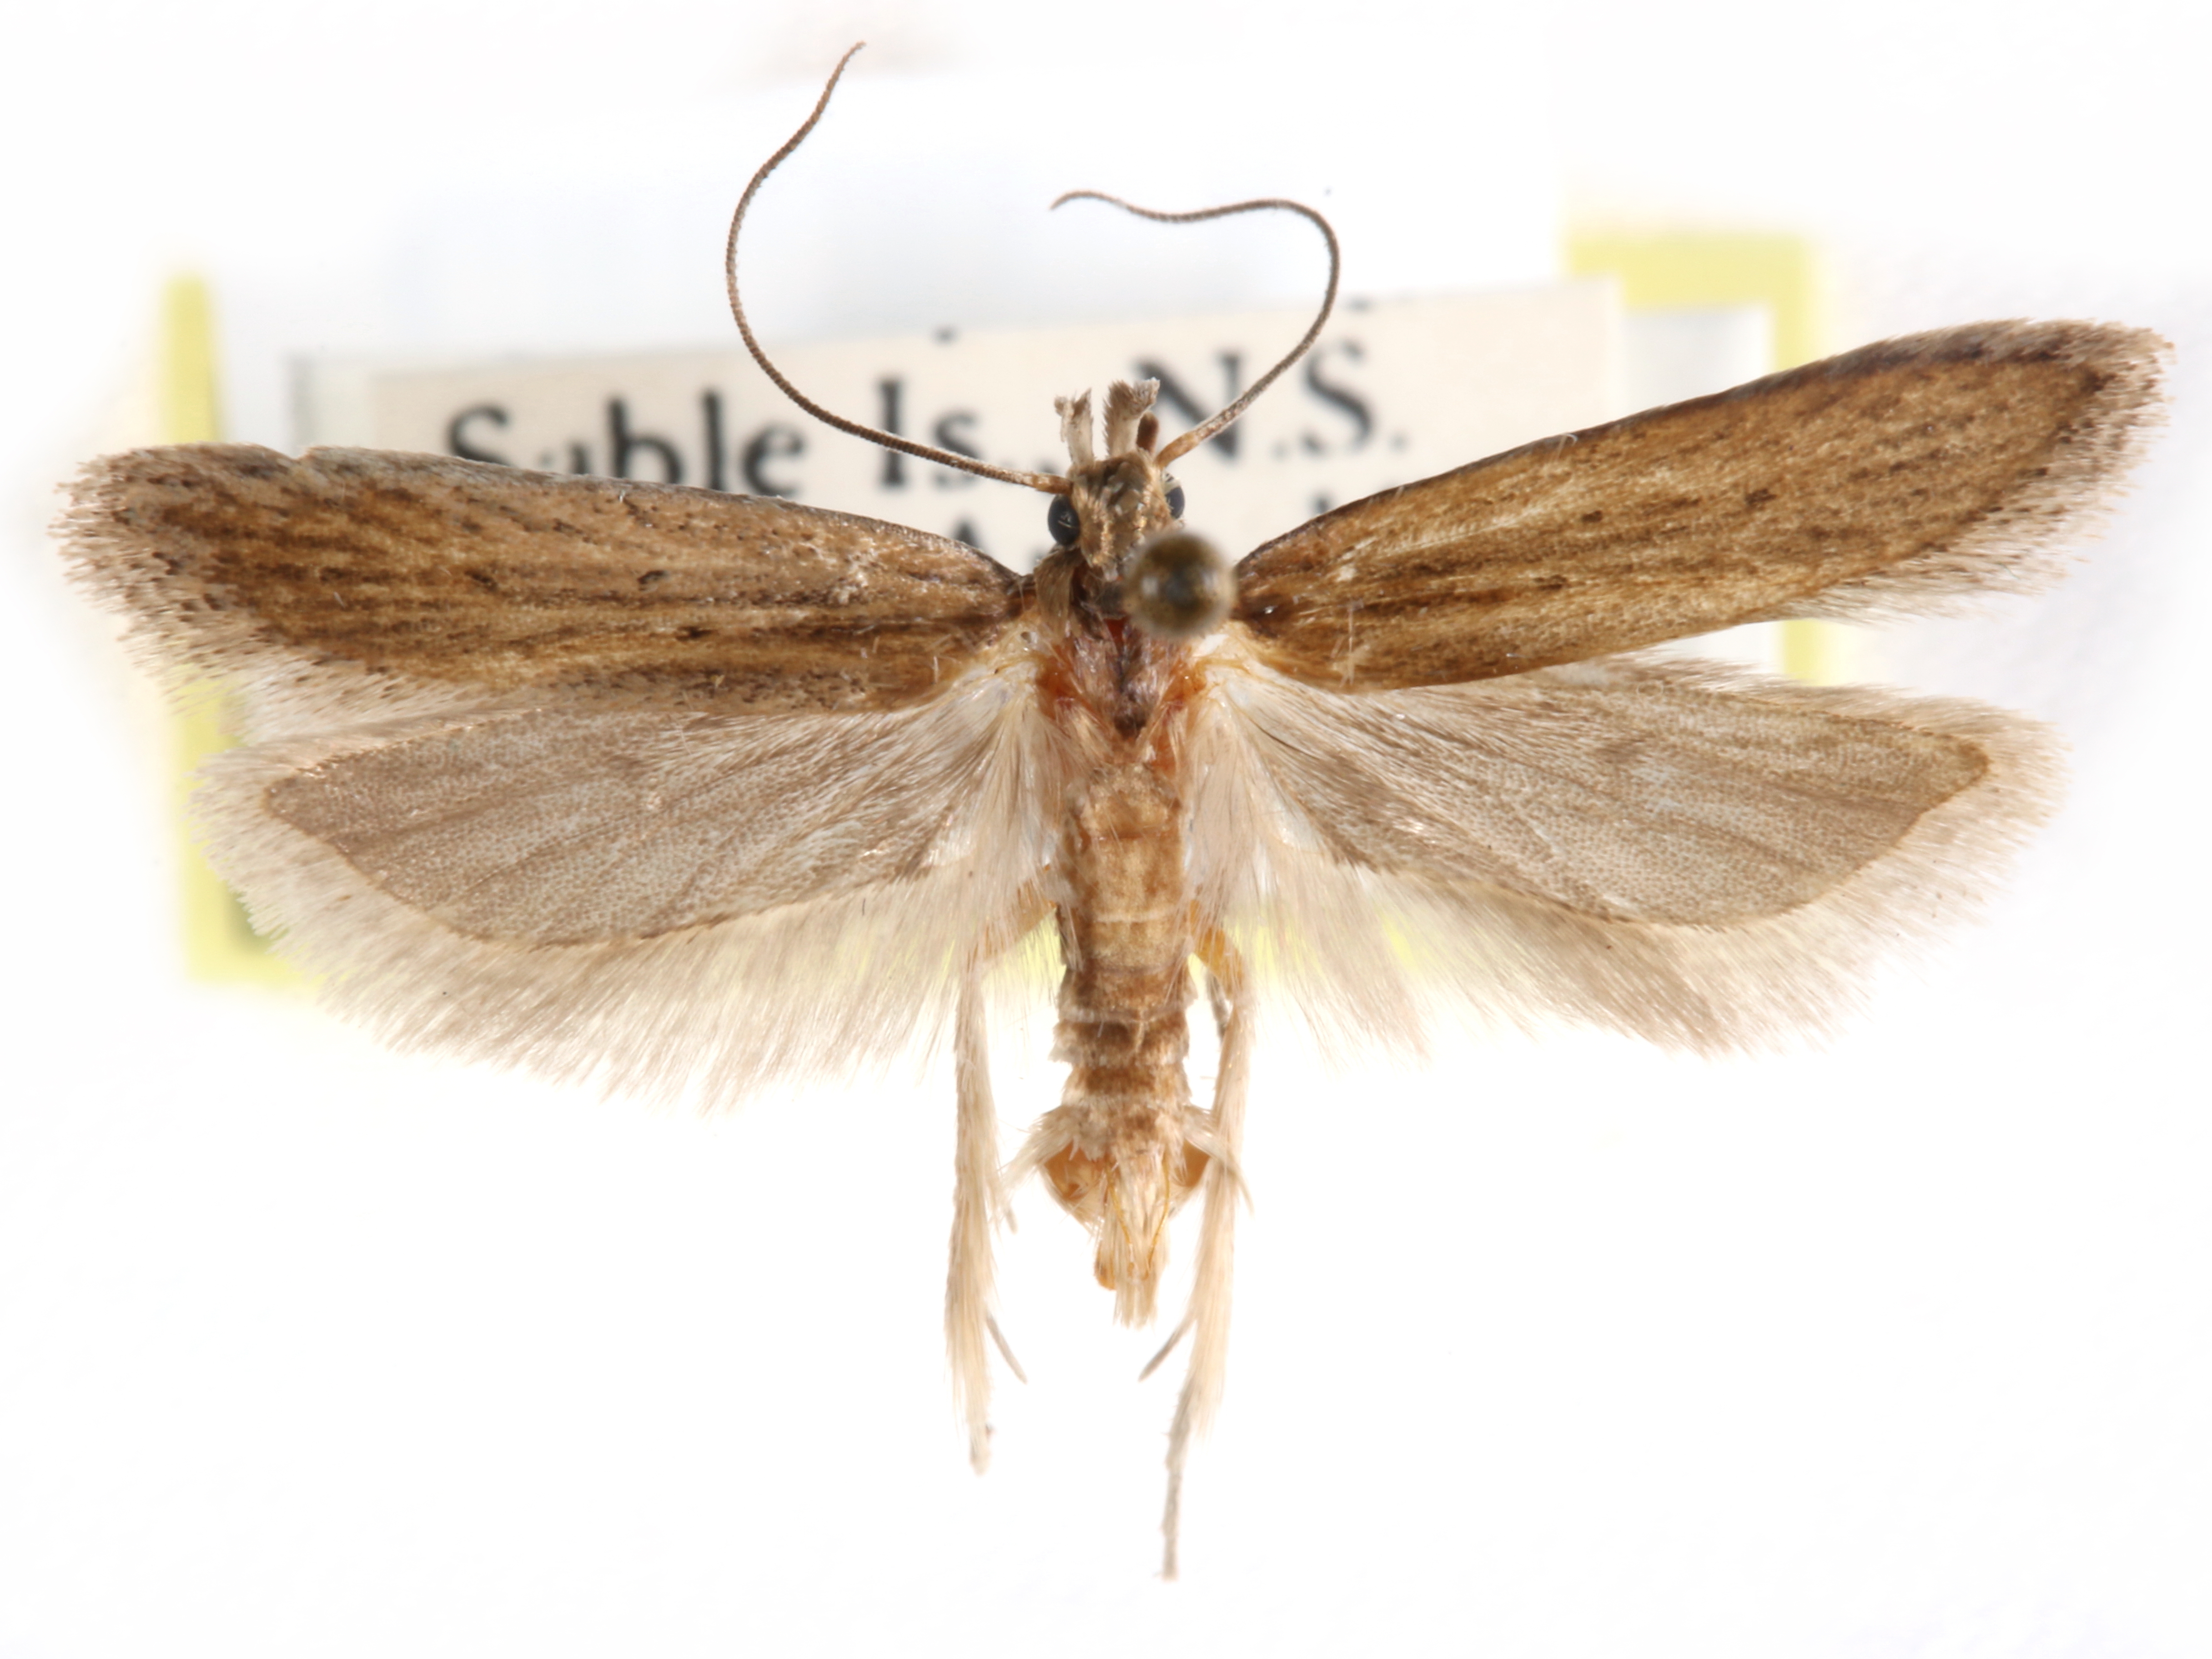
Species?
Chionodes arenella
